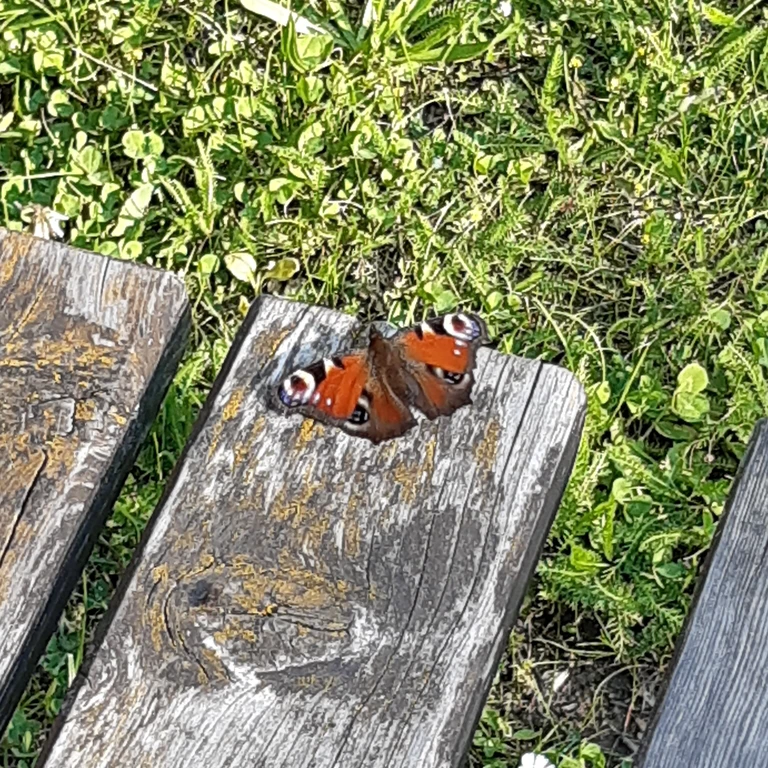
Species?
Aglais io
